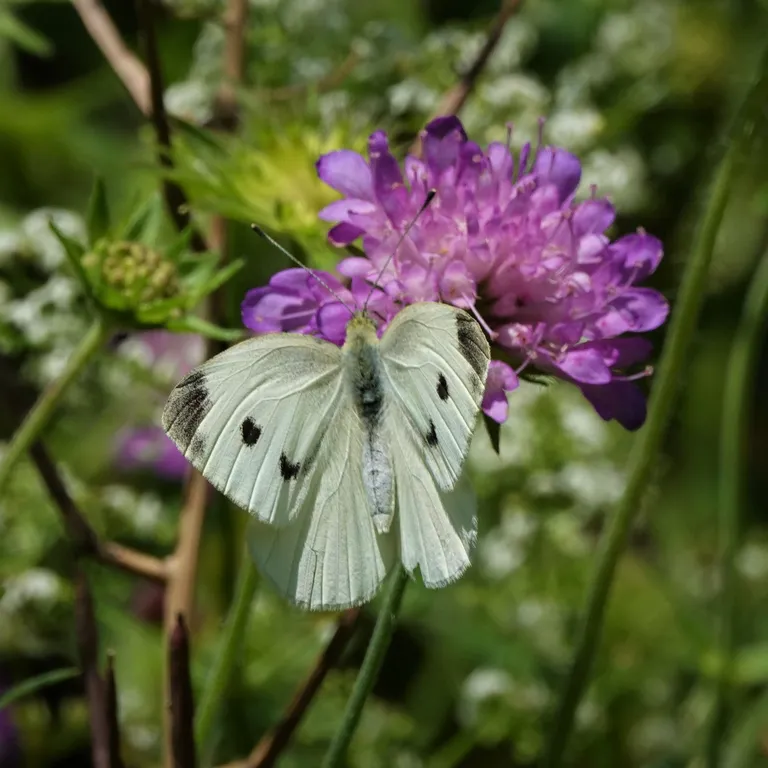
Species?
Pieris rapae
